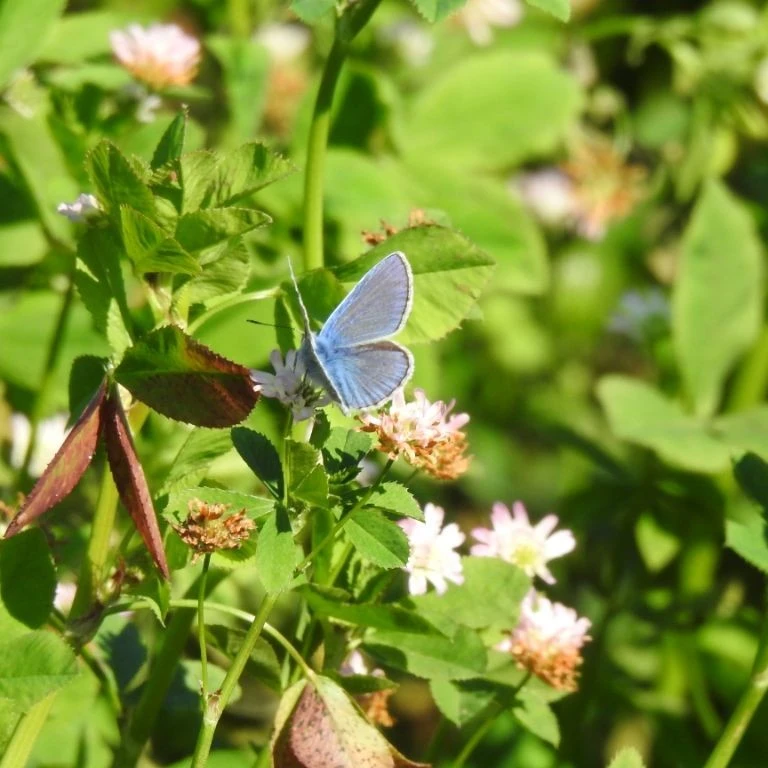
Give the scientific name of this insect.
Polyommatus icarus
